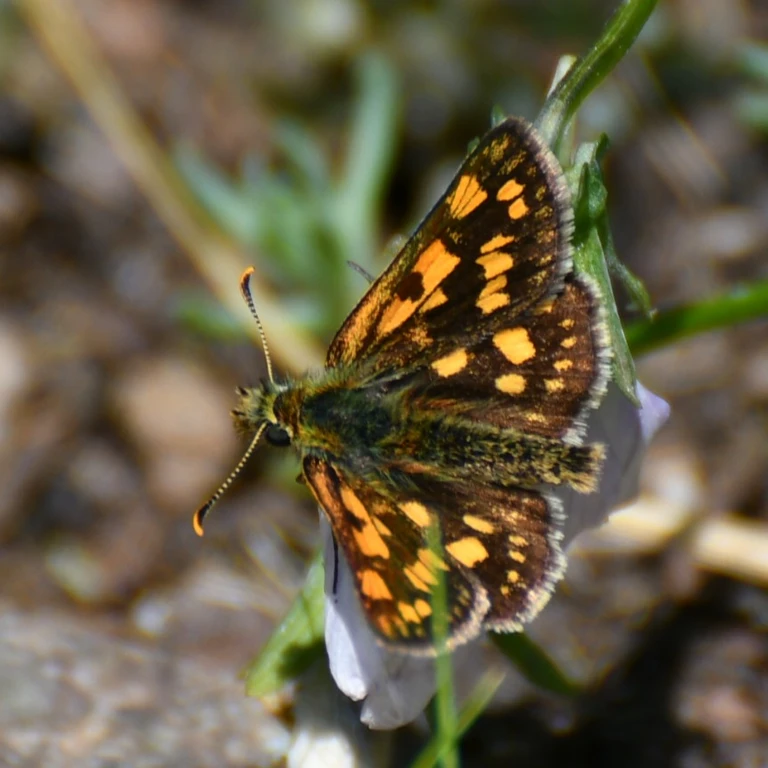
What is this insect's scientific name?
Carterocephalus palaemon
